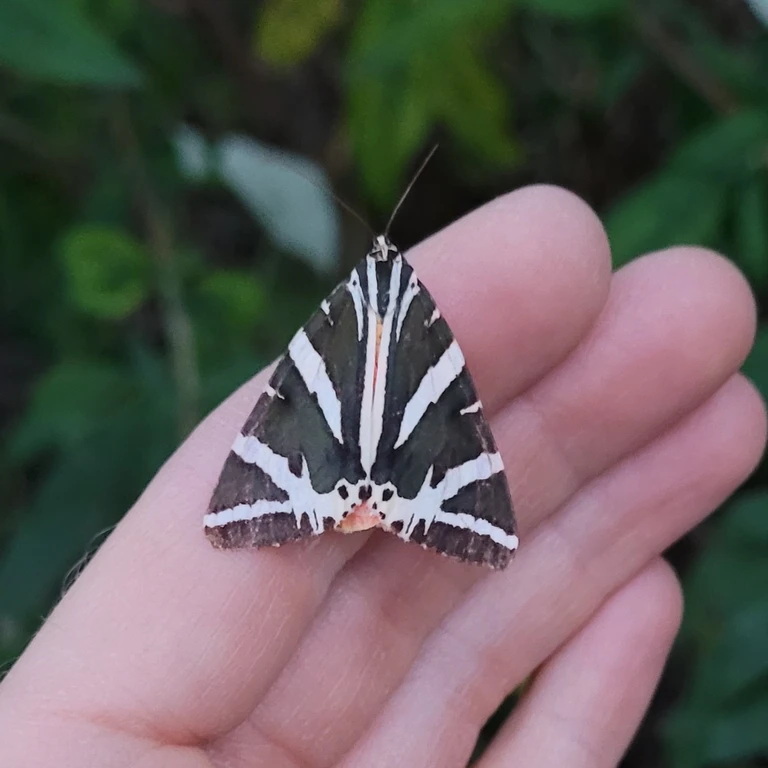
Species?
Euplagia quadripunctaria
